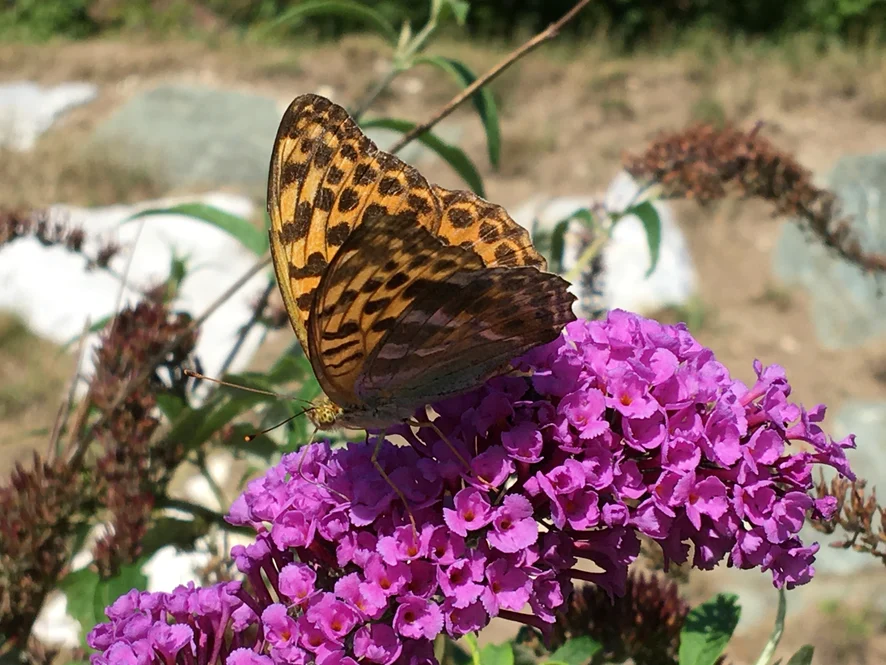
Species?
Argynnis paphia
